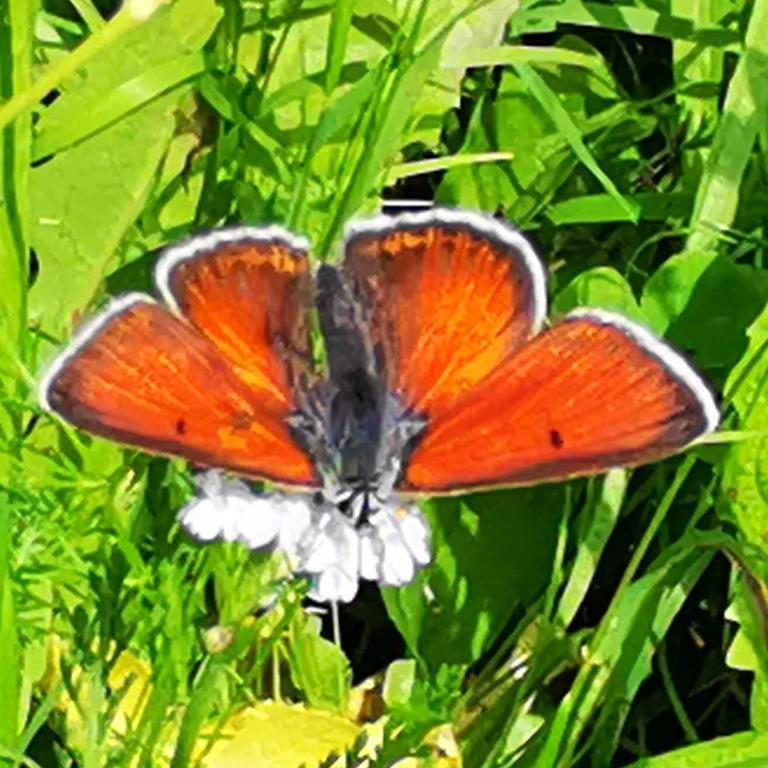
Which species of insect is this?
Lycaena hippothoe (also Palaeochrysophanus hippothoe)
